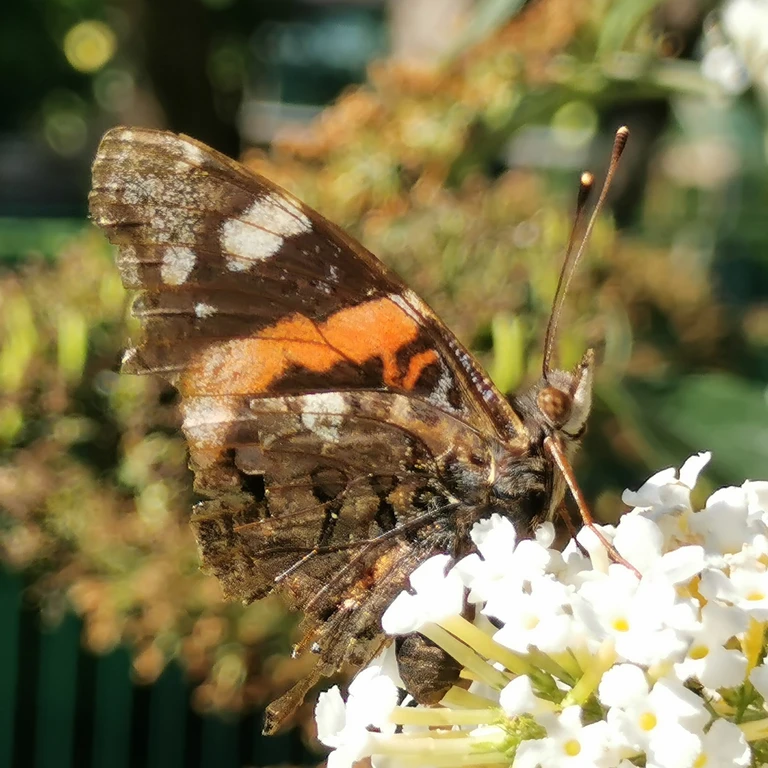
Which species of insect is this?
Vanessa atalanta
